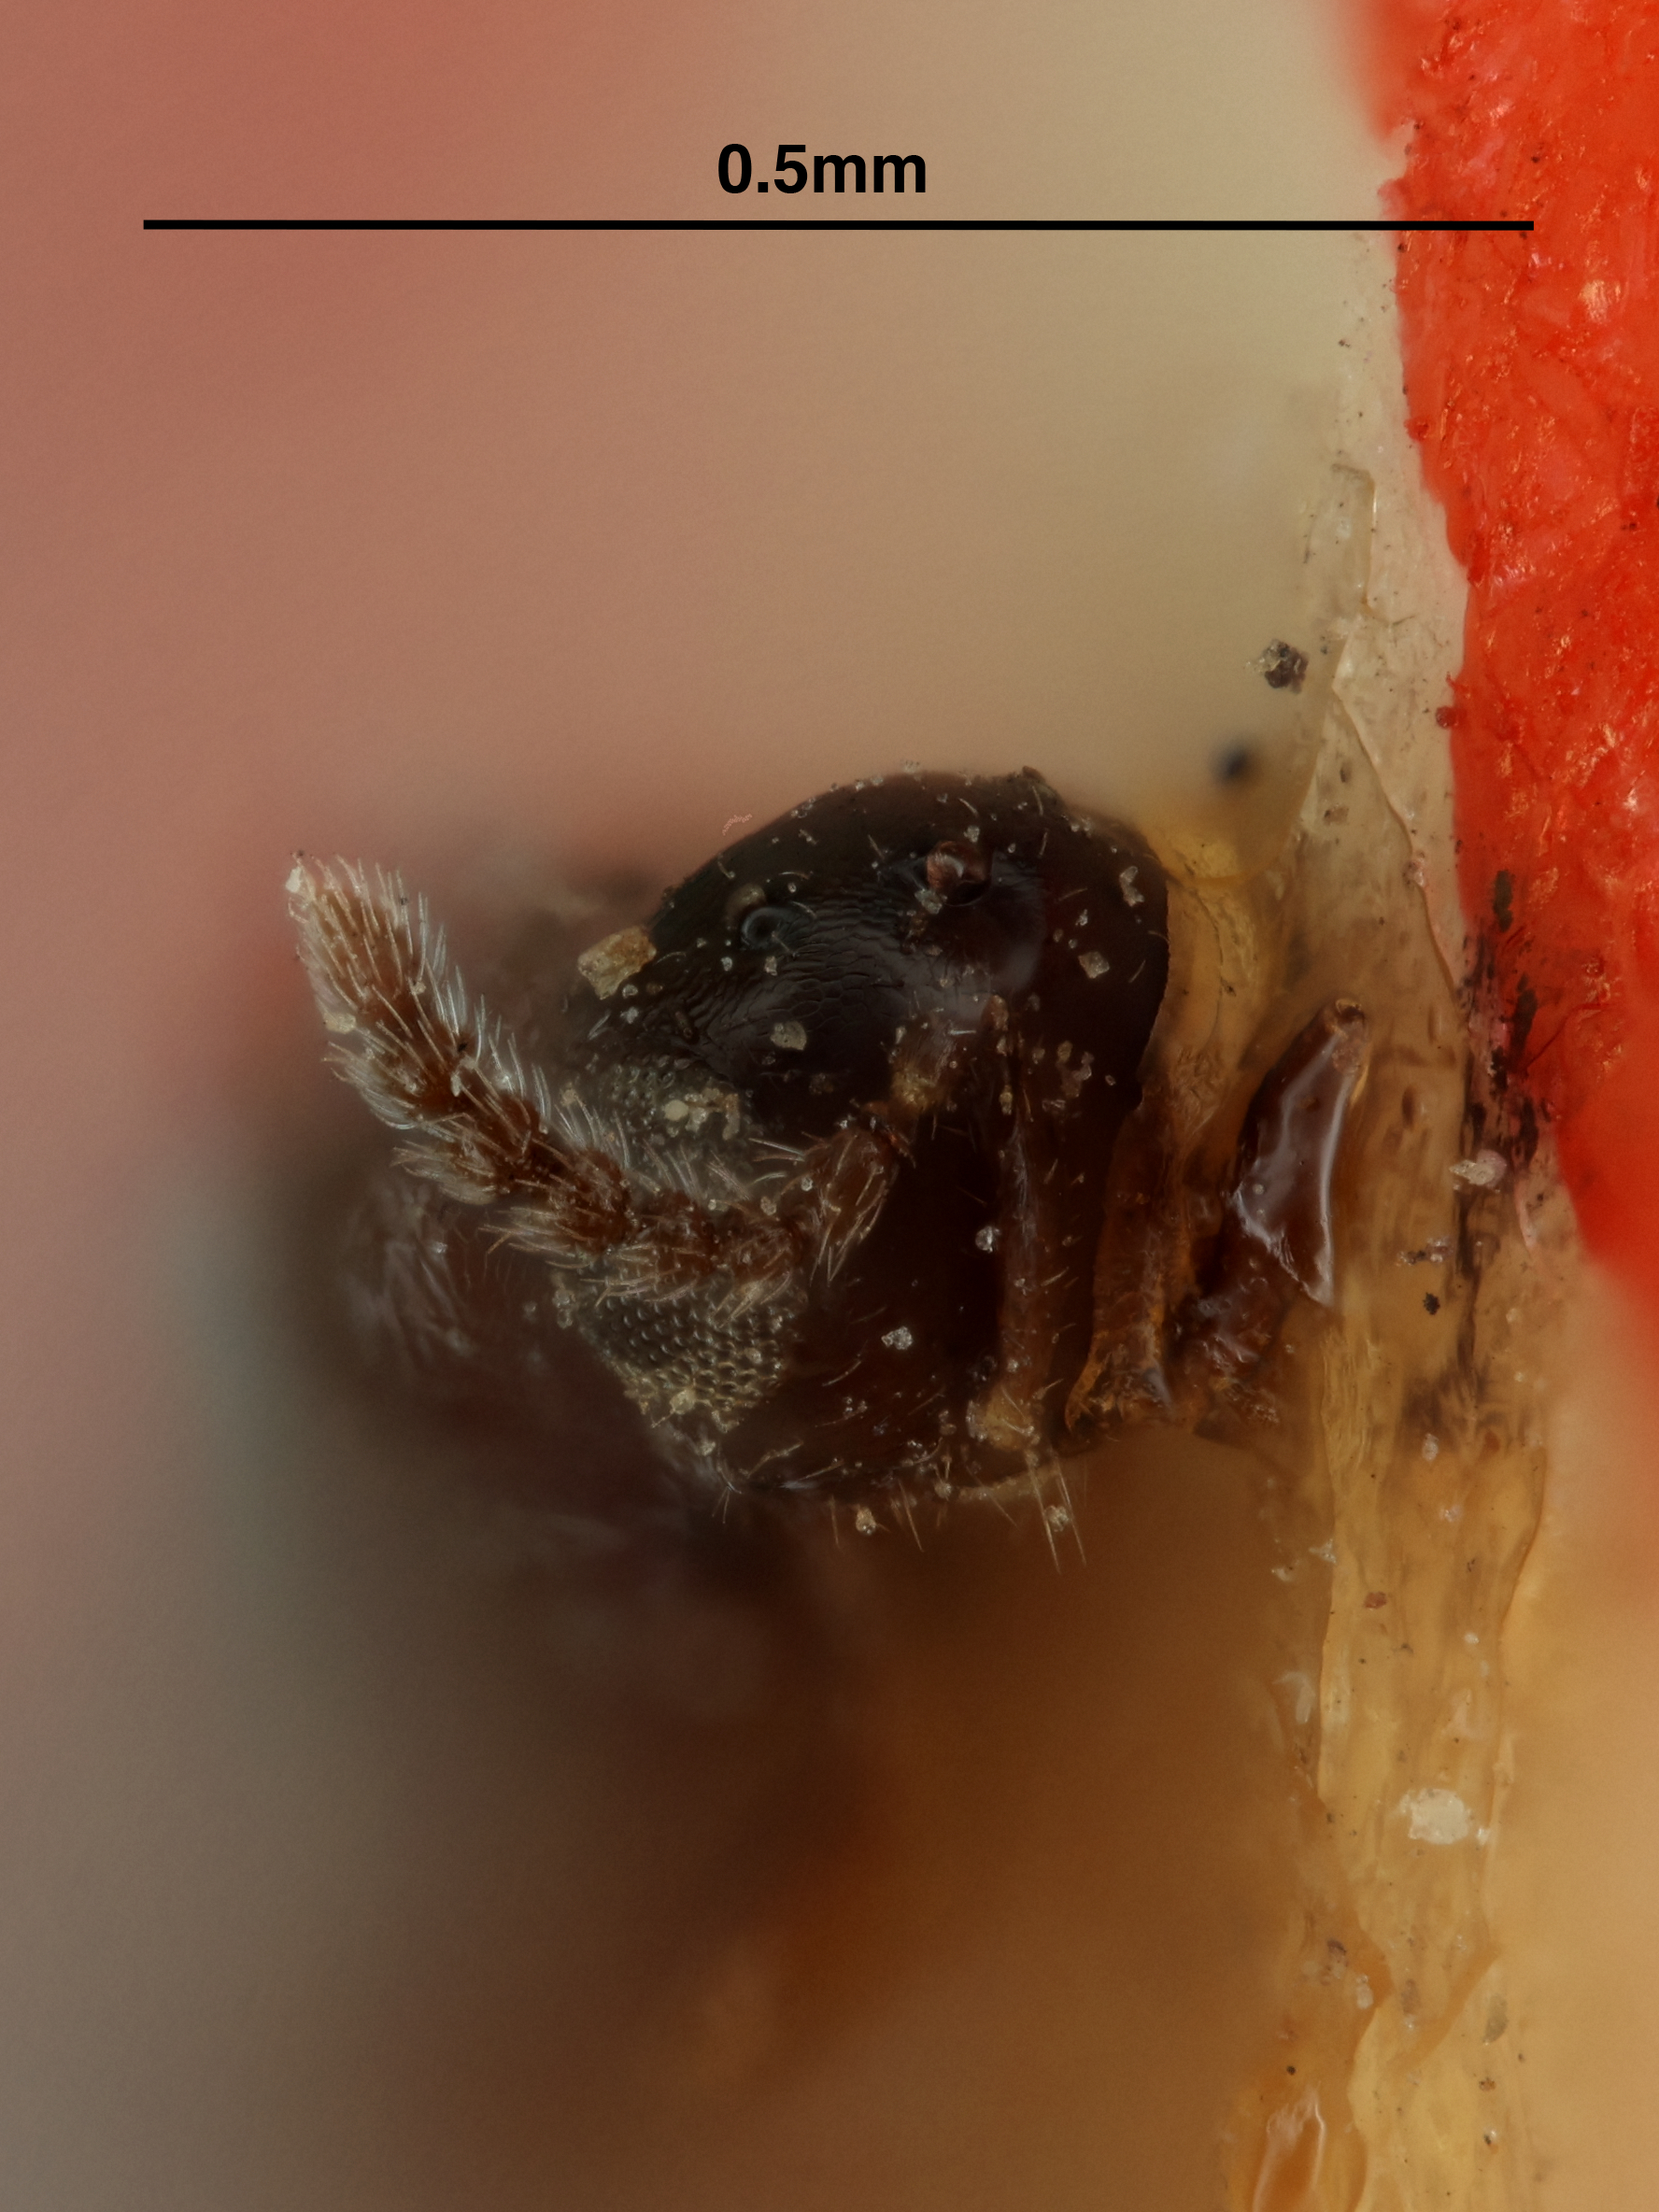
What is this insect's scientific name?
Polygnotus baccharicola
